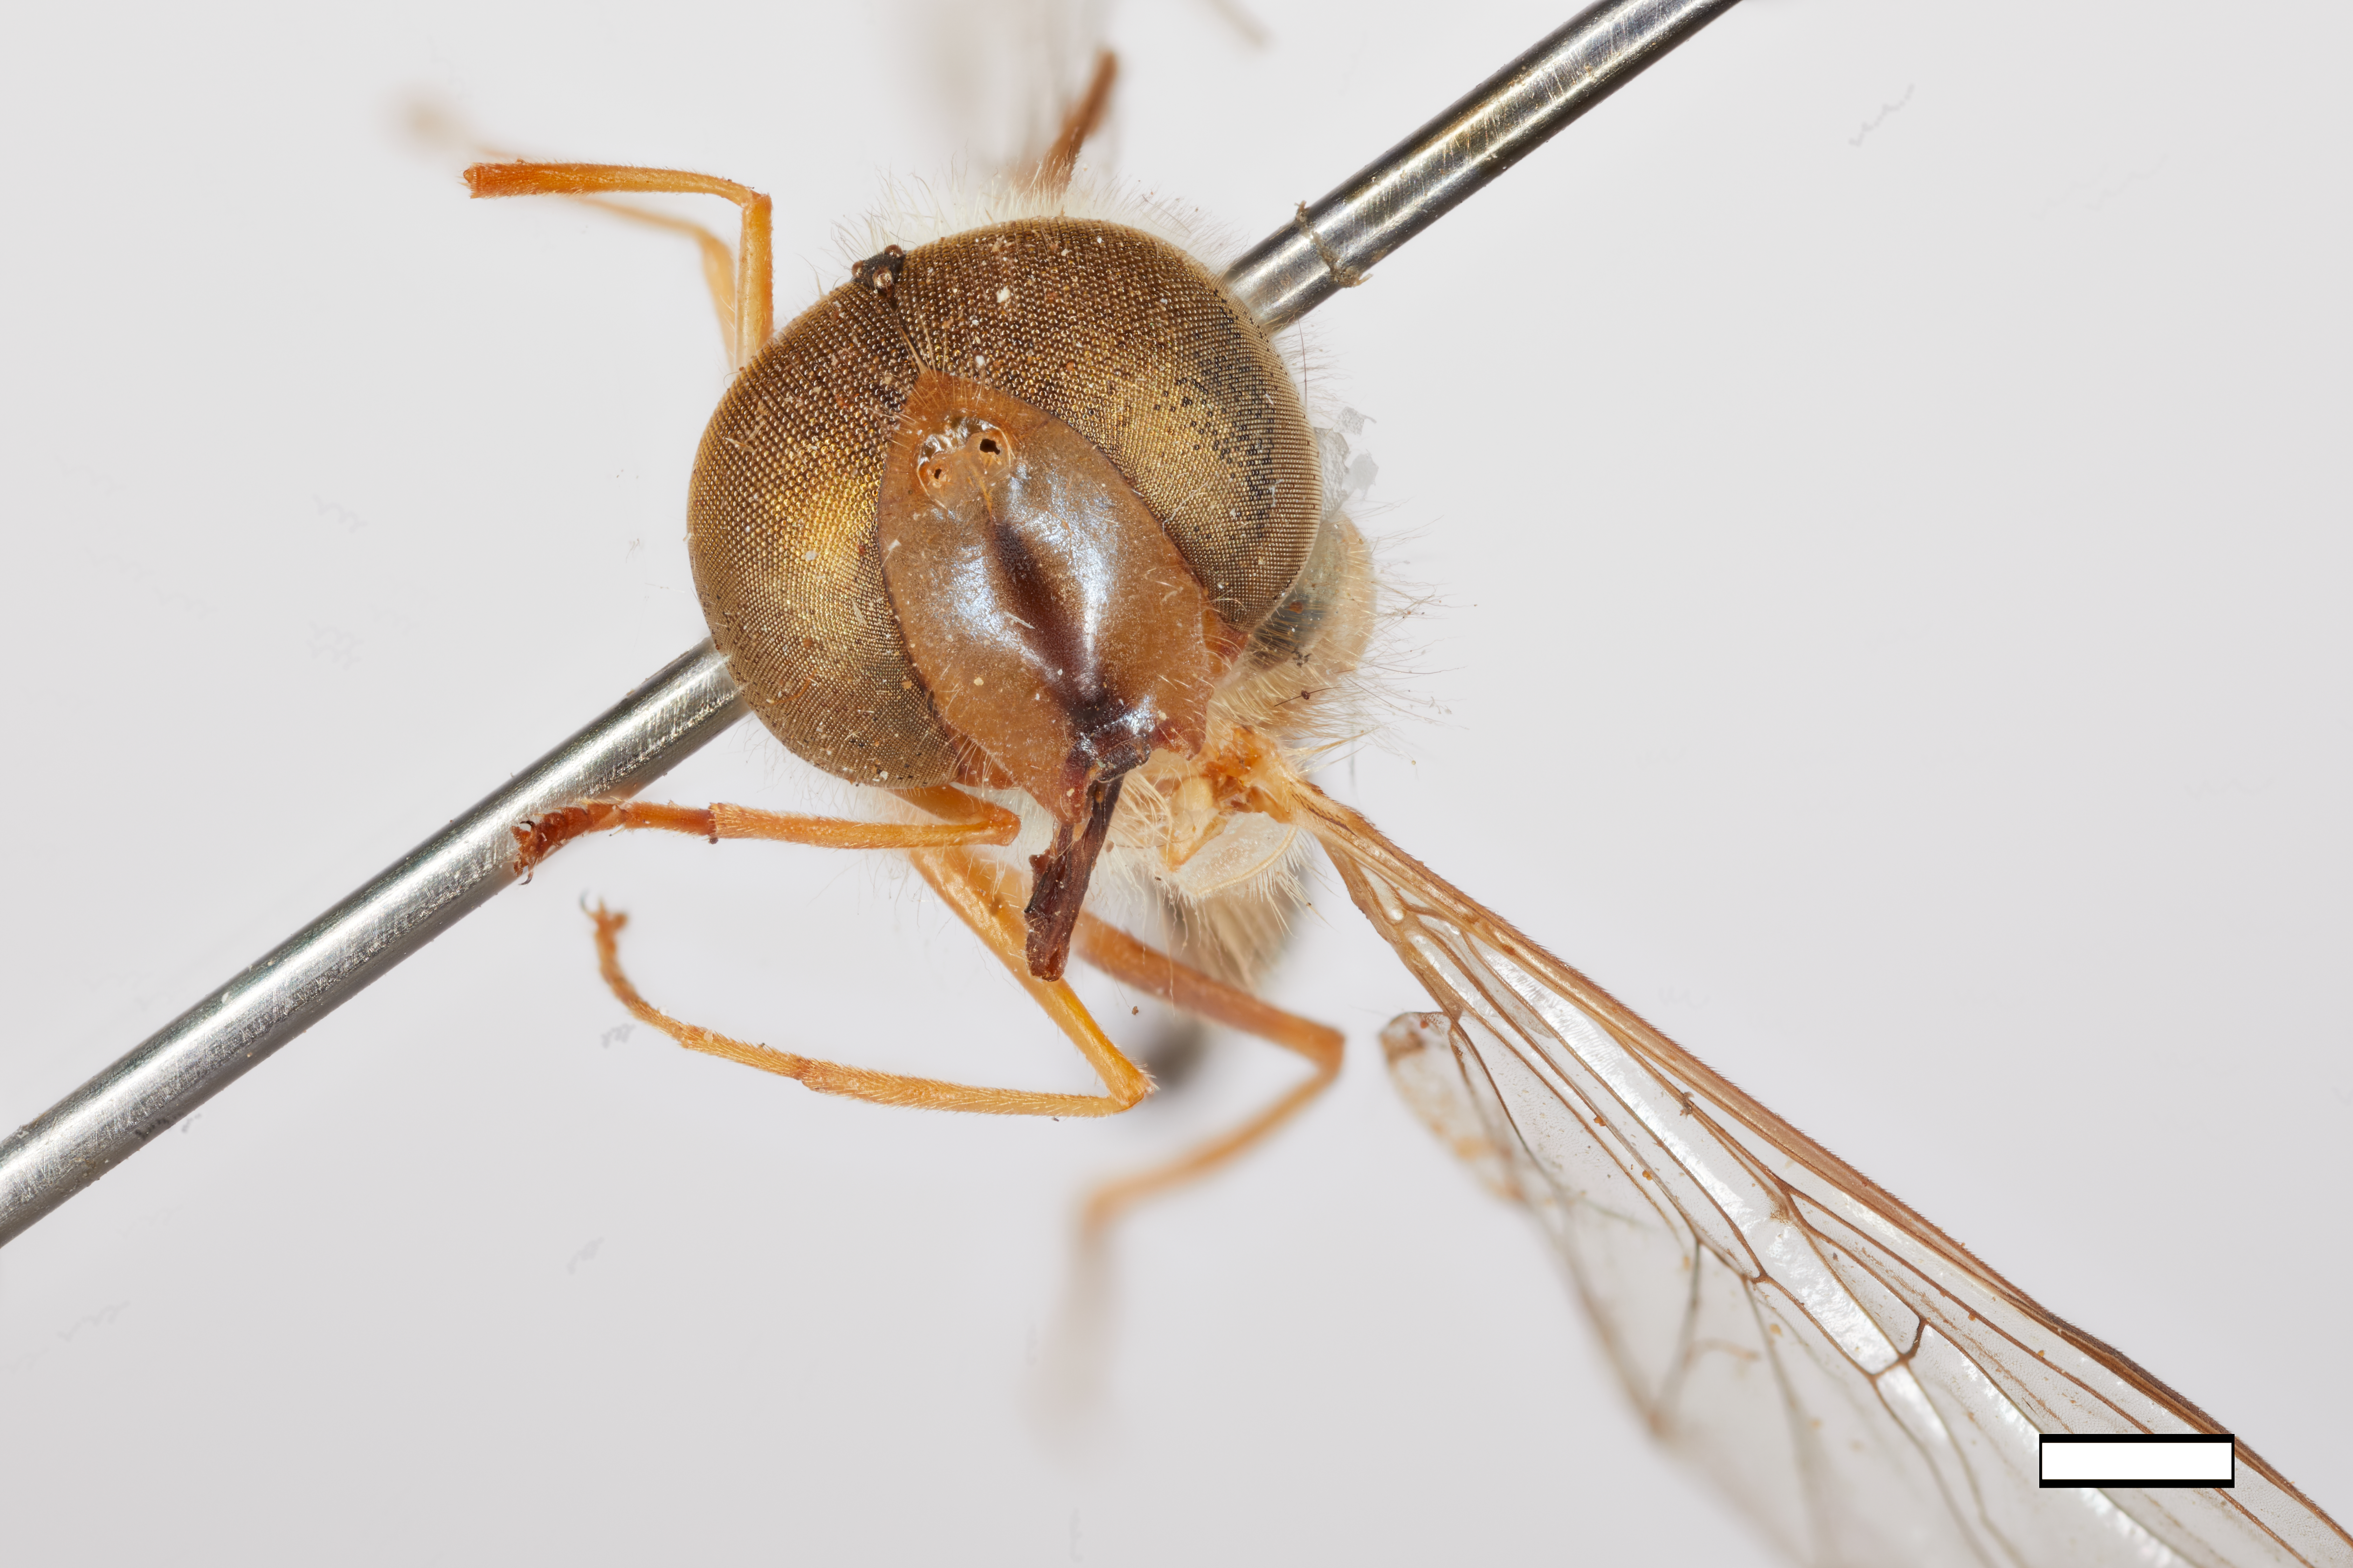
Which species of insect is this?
Dasysyrphus pandu
